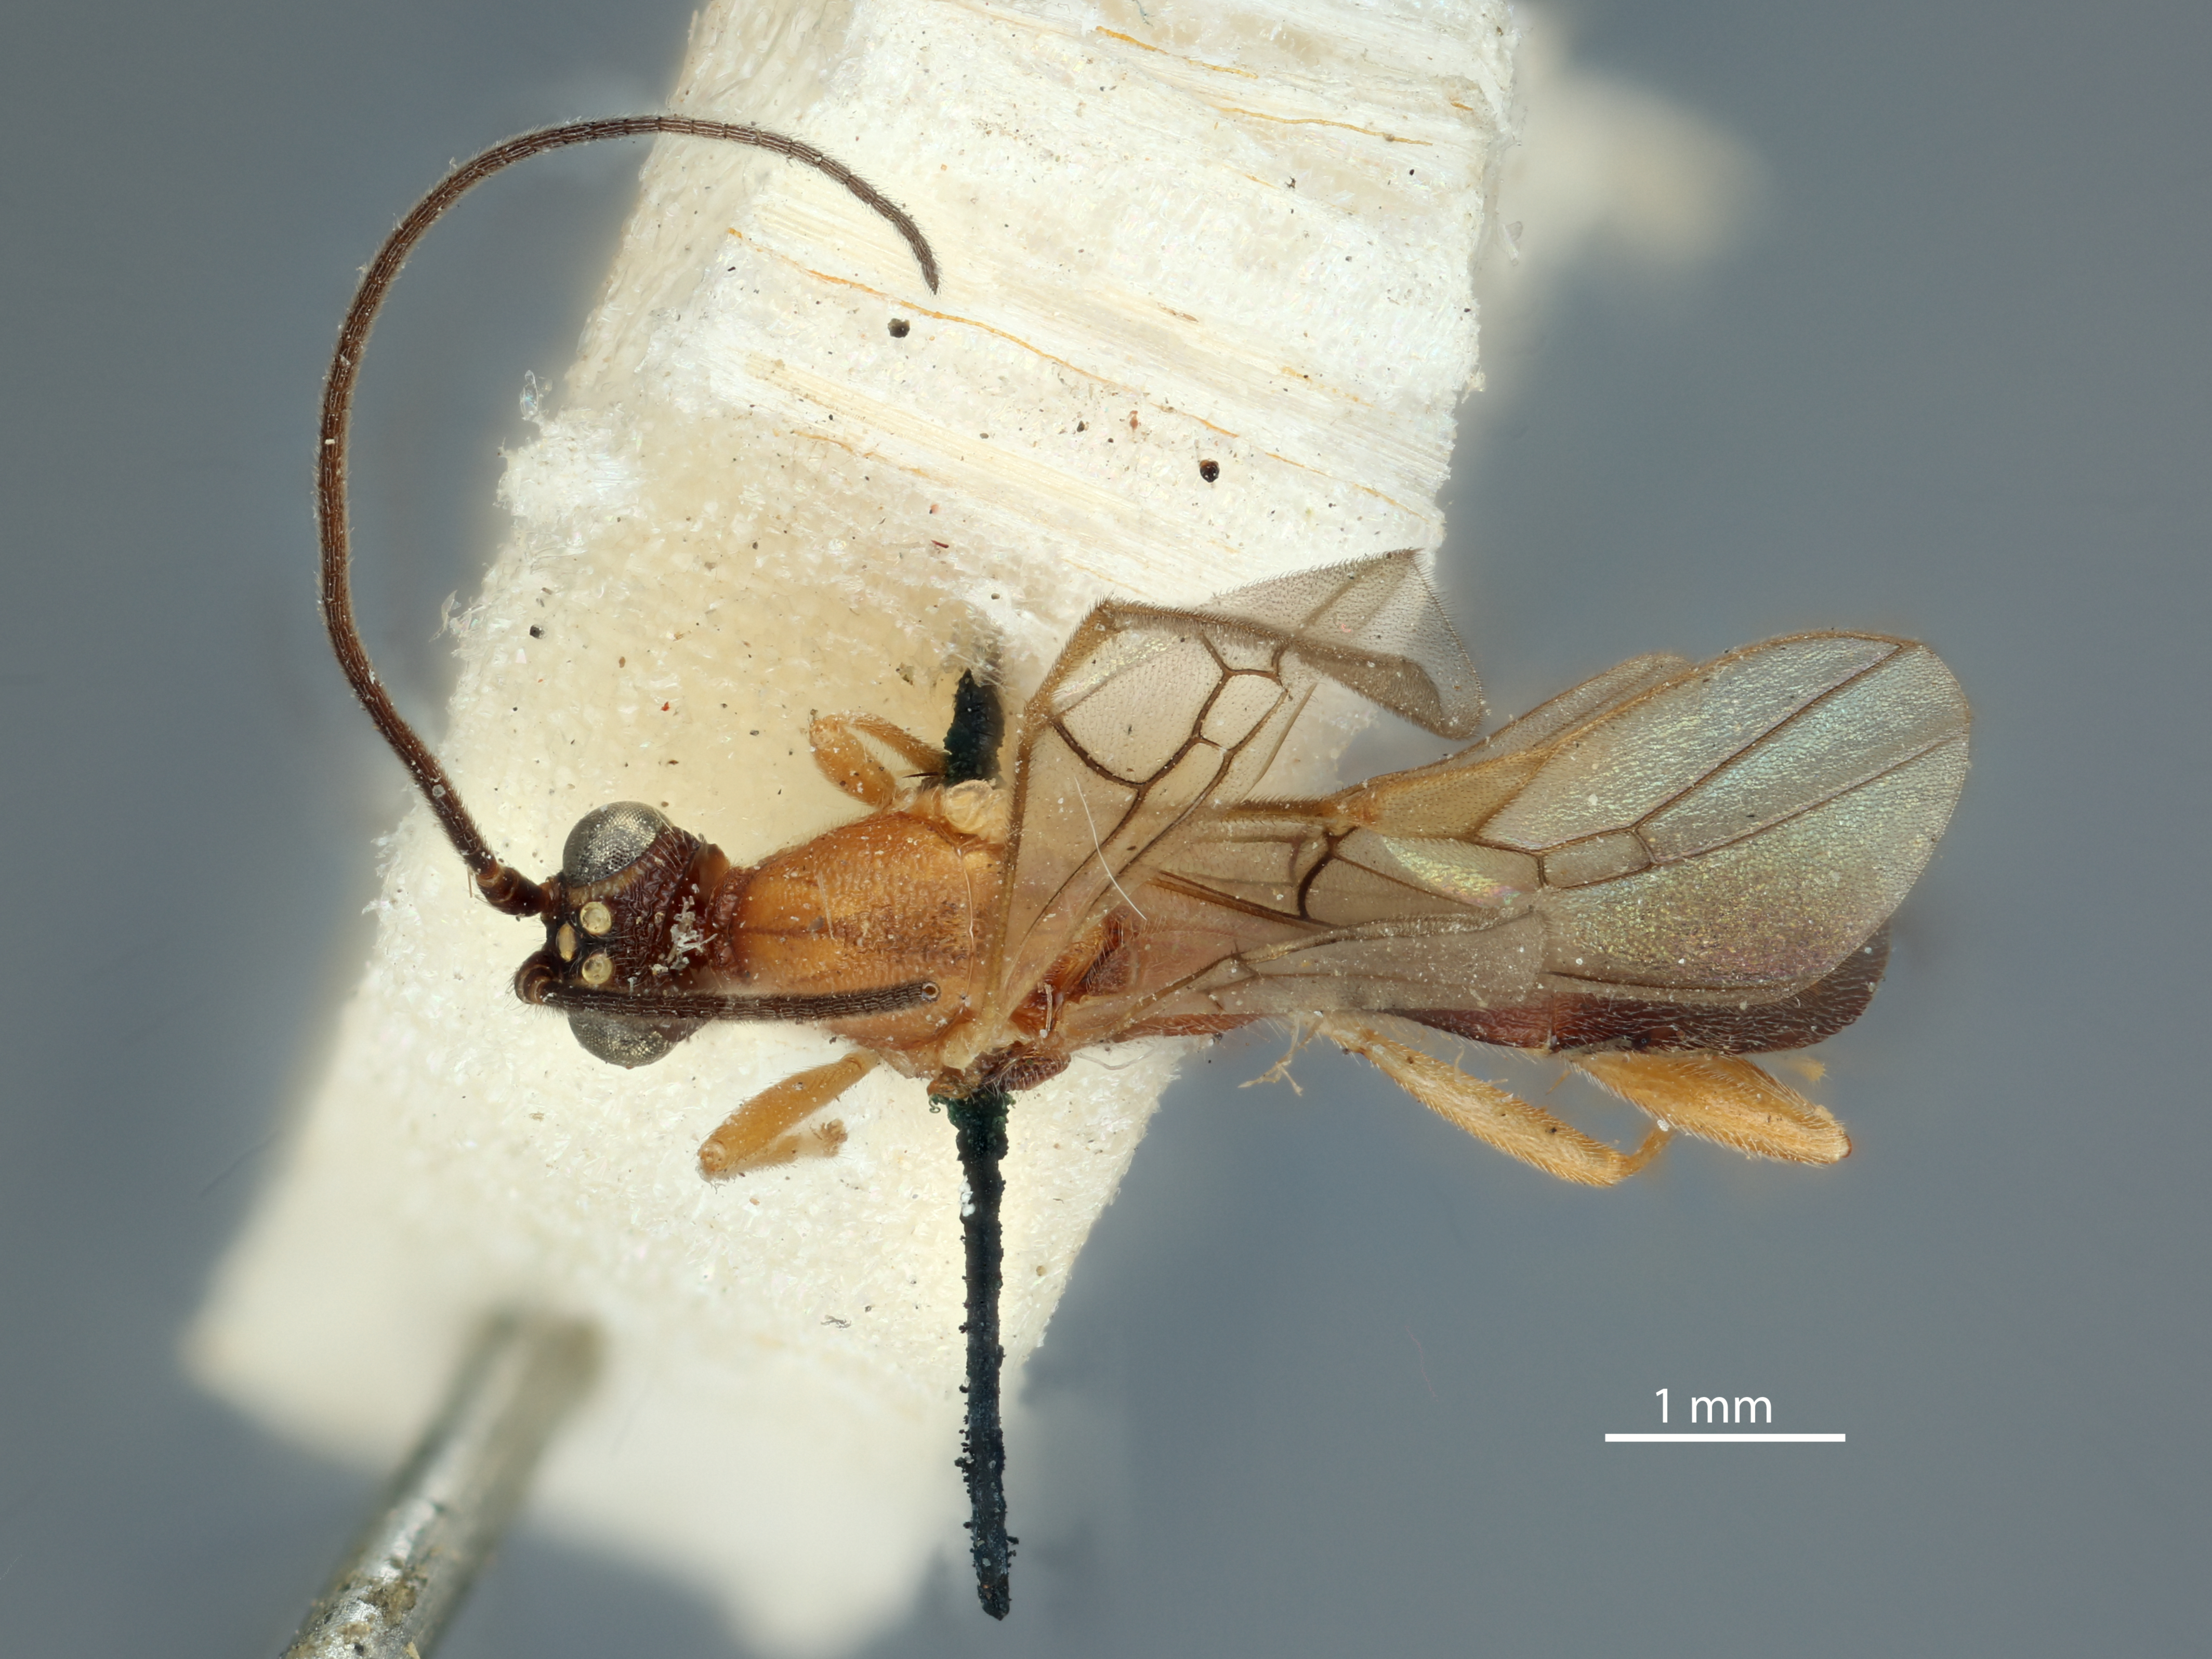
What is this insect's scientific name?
Rhogas thoracicus
